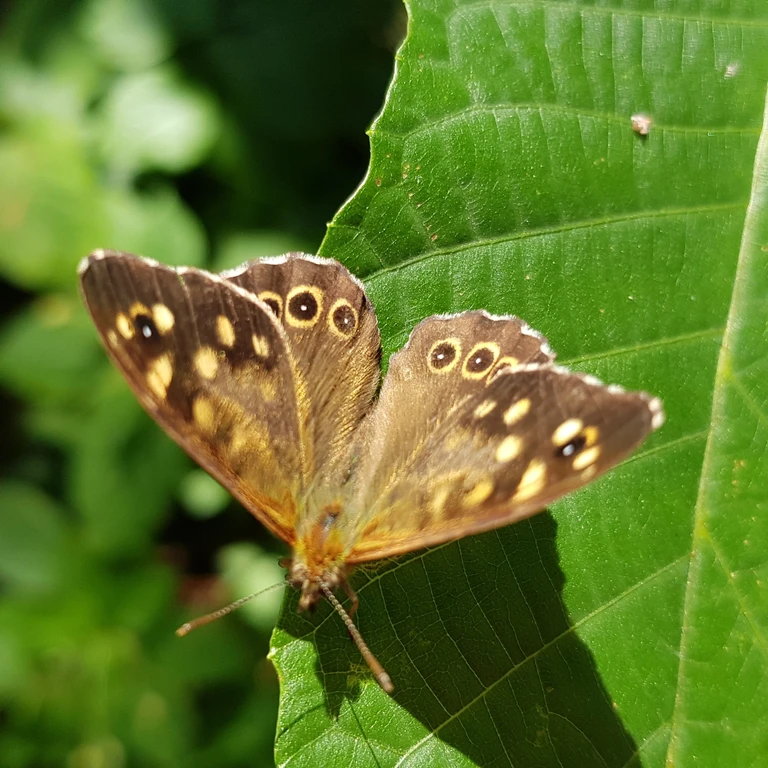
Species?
Pararge aegeria
